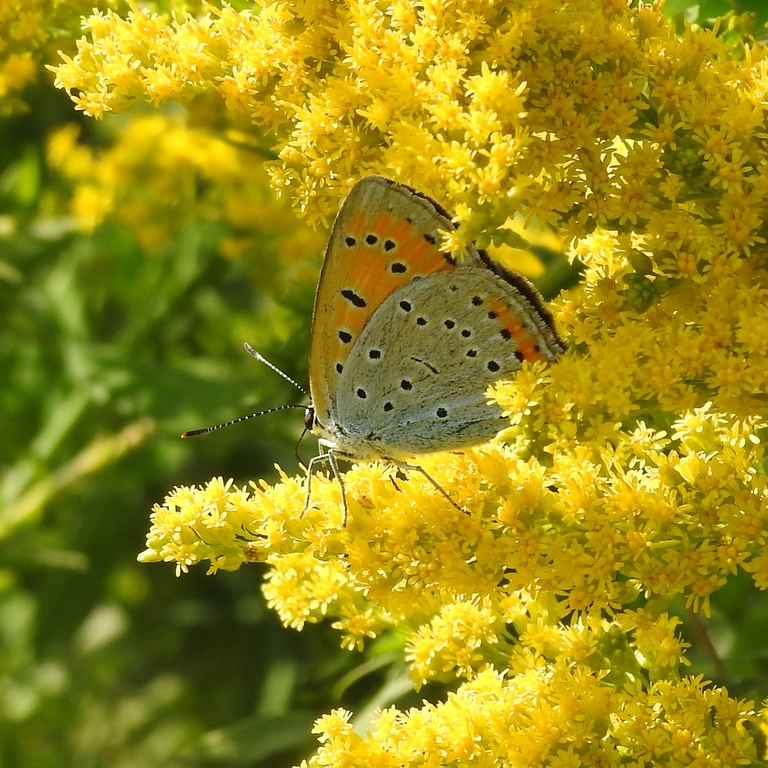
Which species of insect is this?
Lycaena dispar
